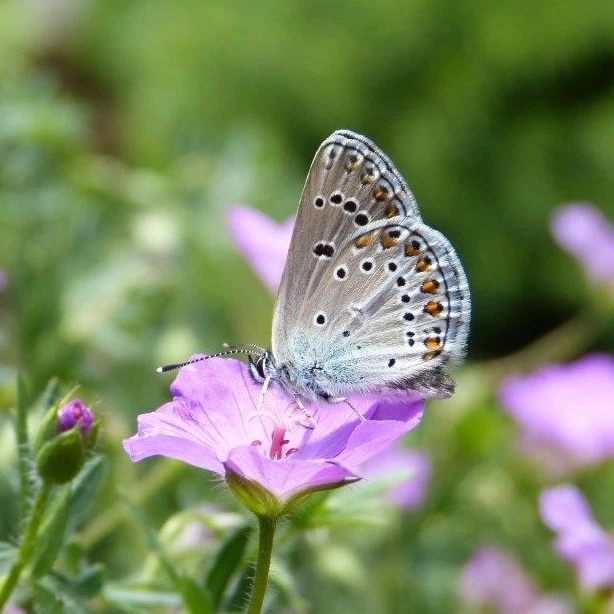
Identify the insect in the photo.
Eumedonia eumedon
